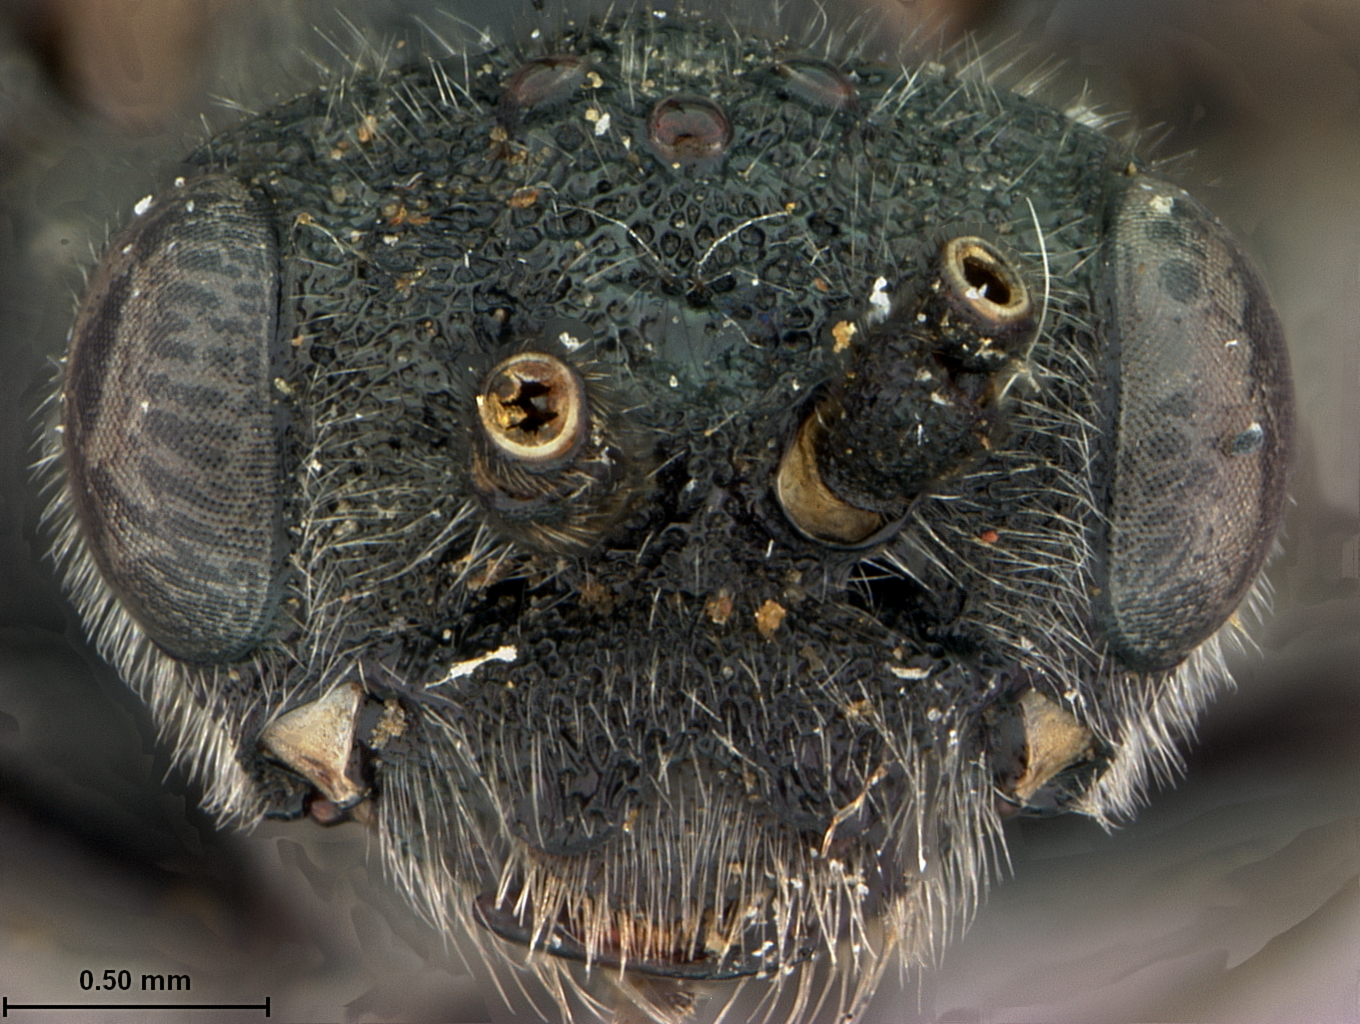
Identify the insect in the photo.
Dolerus yokohamensis
